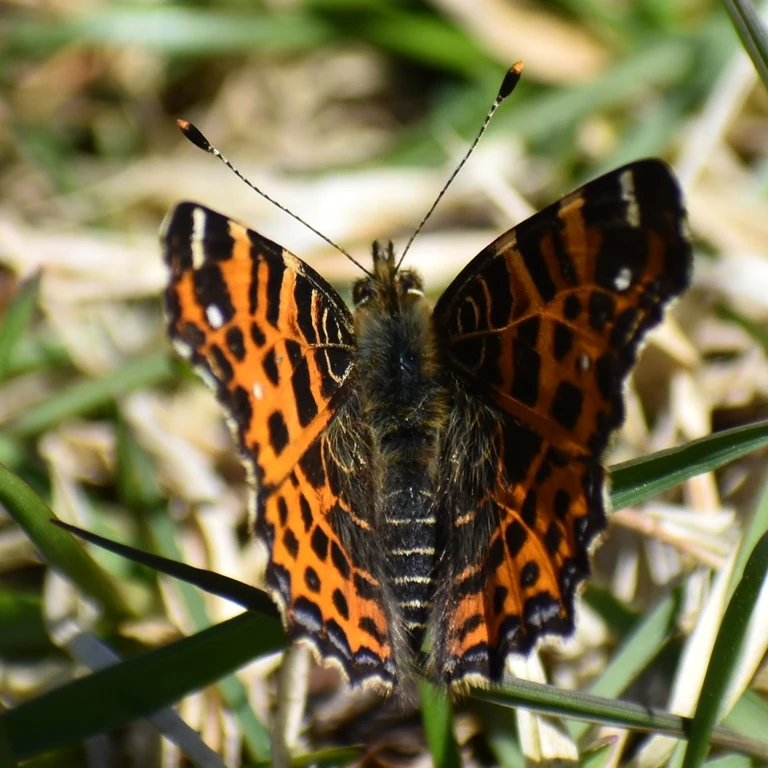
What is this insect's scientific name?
Araschnia levana
